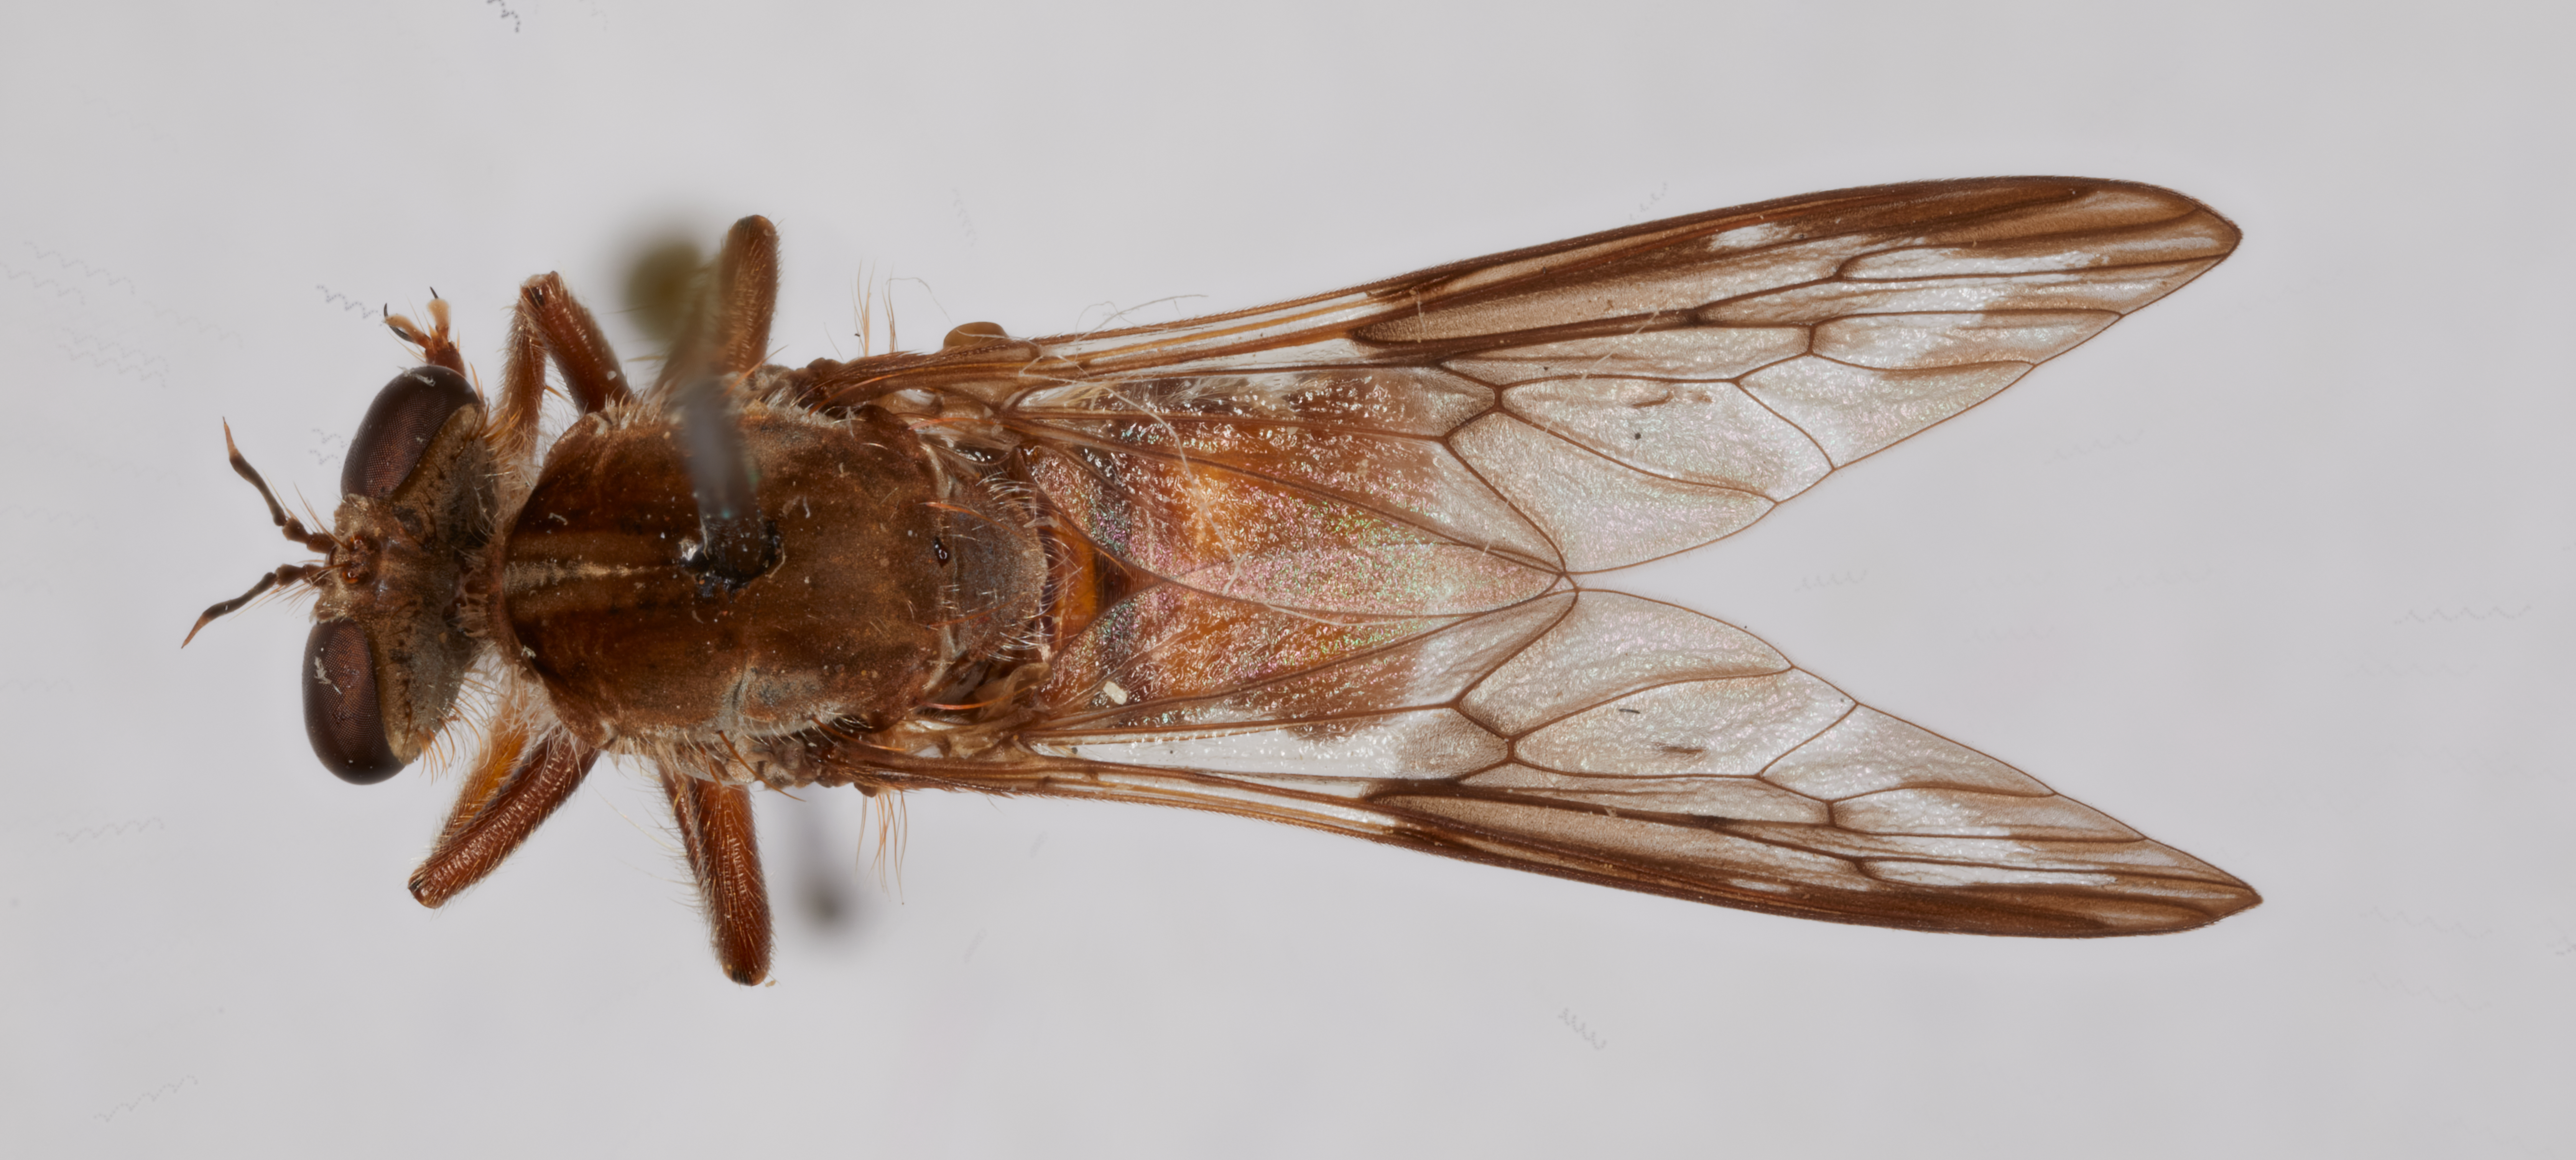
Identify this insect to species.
Nicocles lomae
